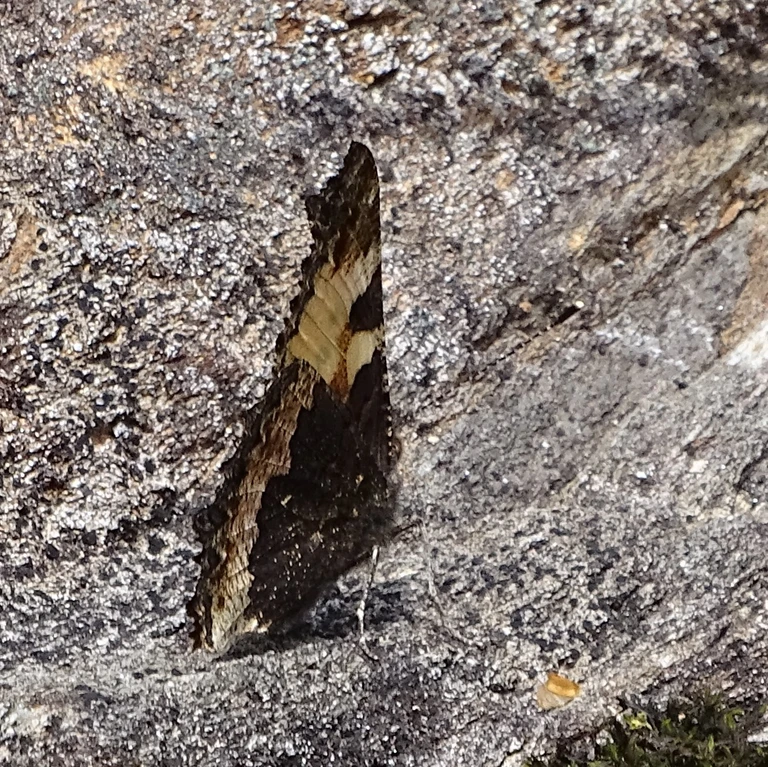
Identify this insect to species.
Aglais urticae
